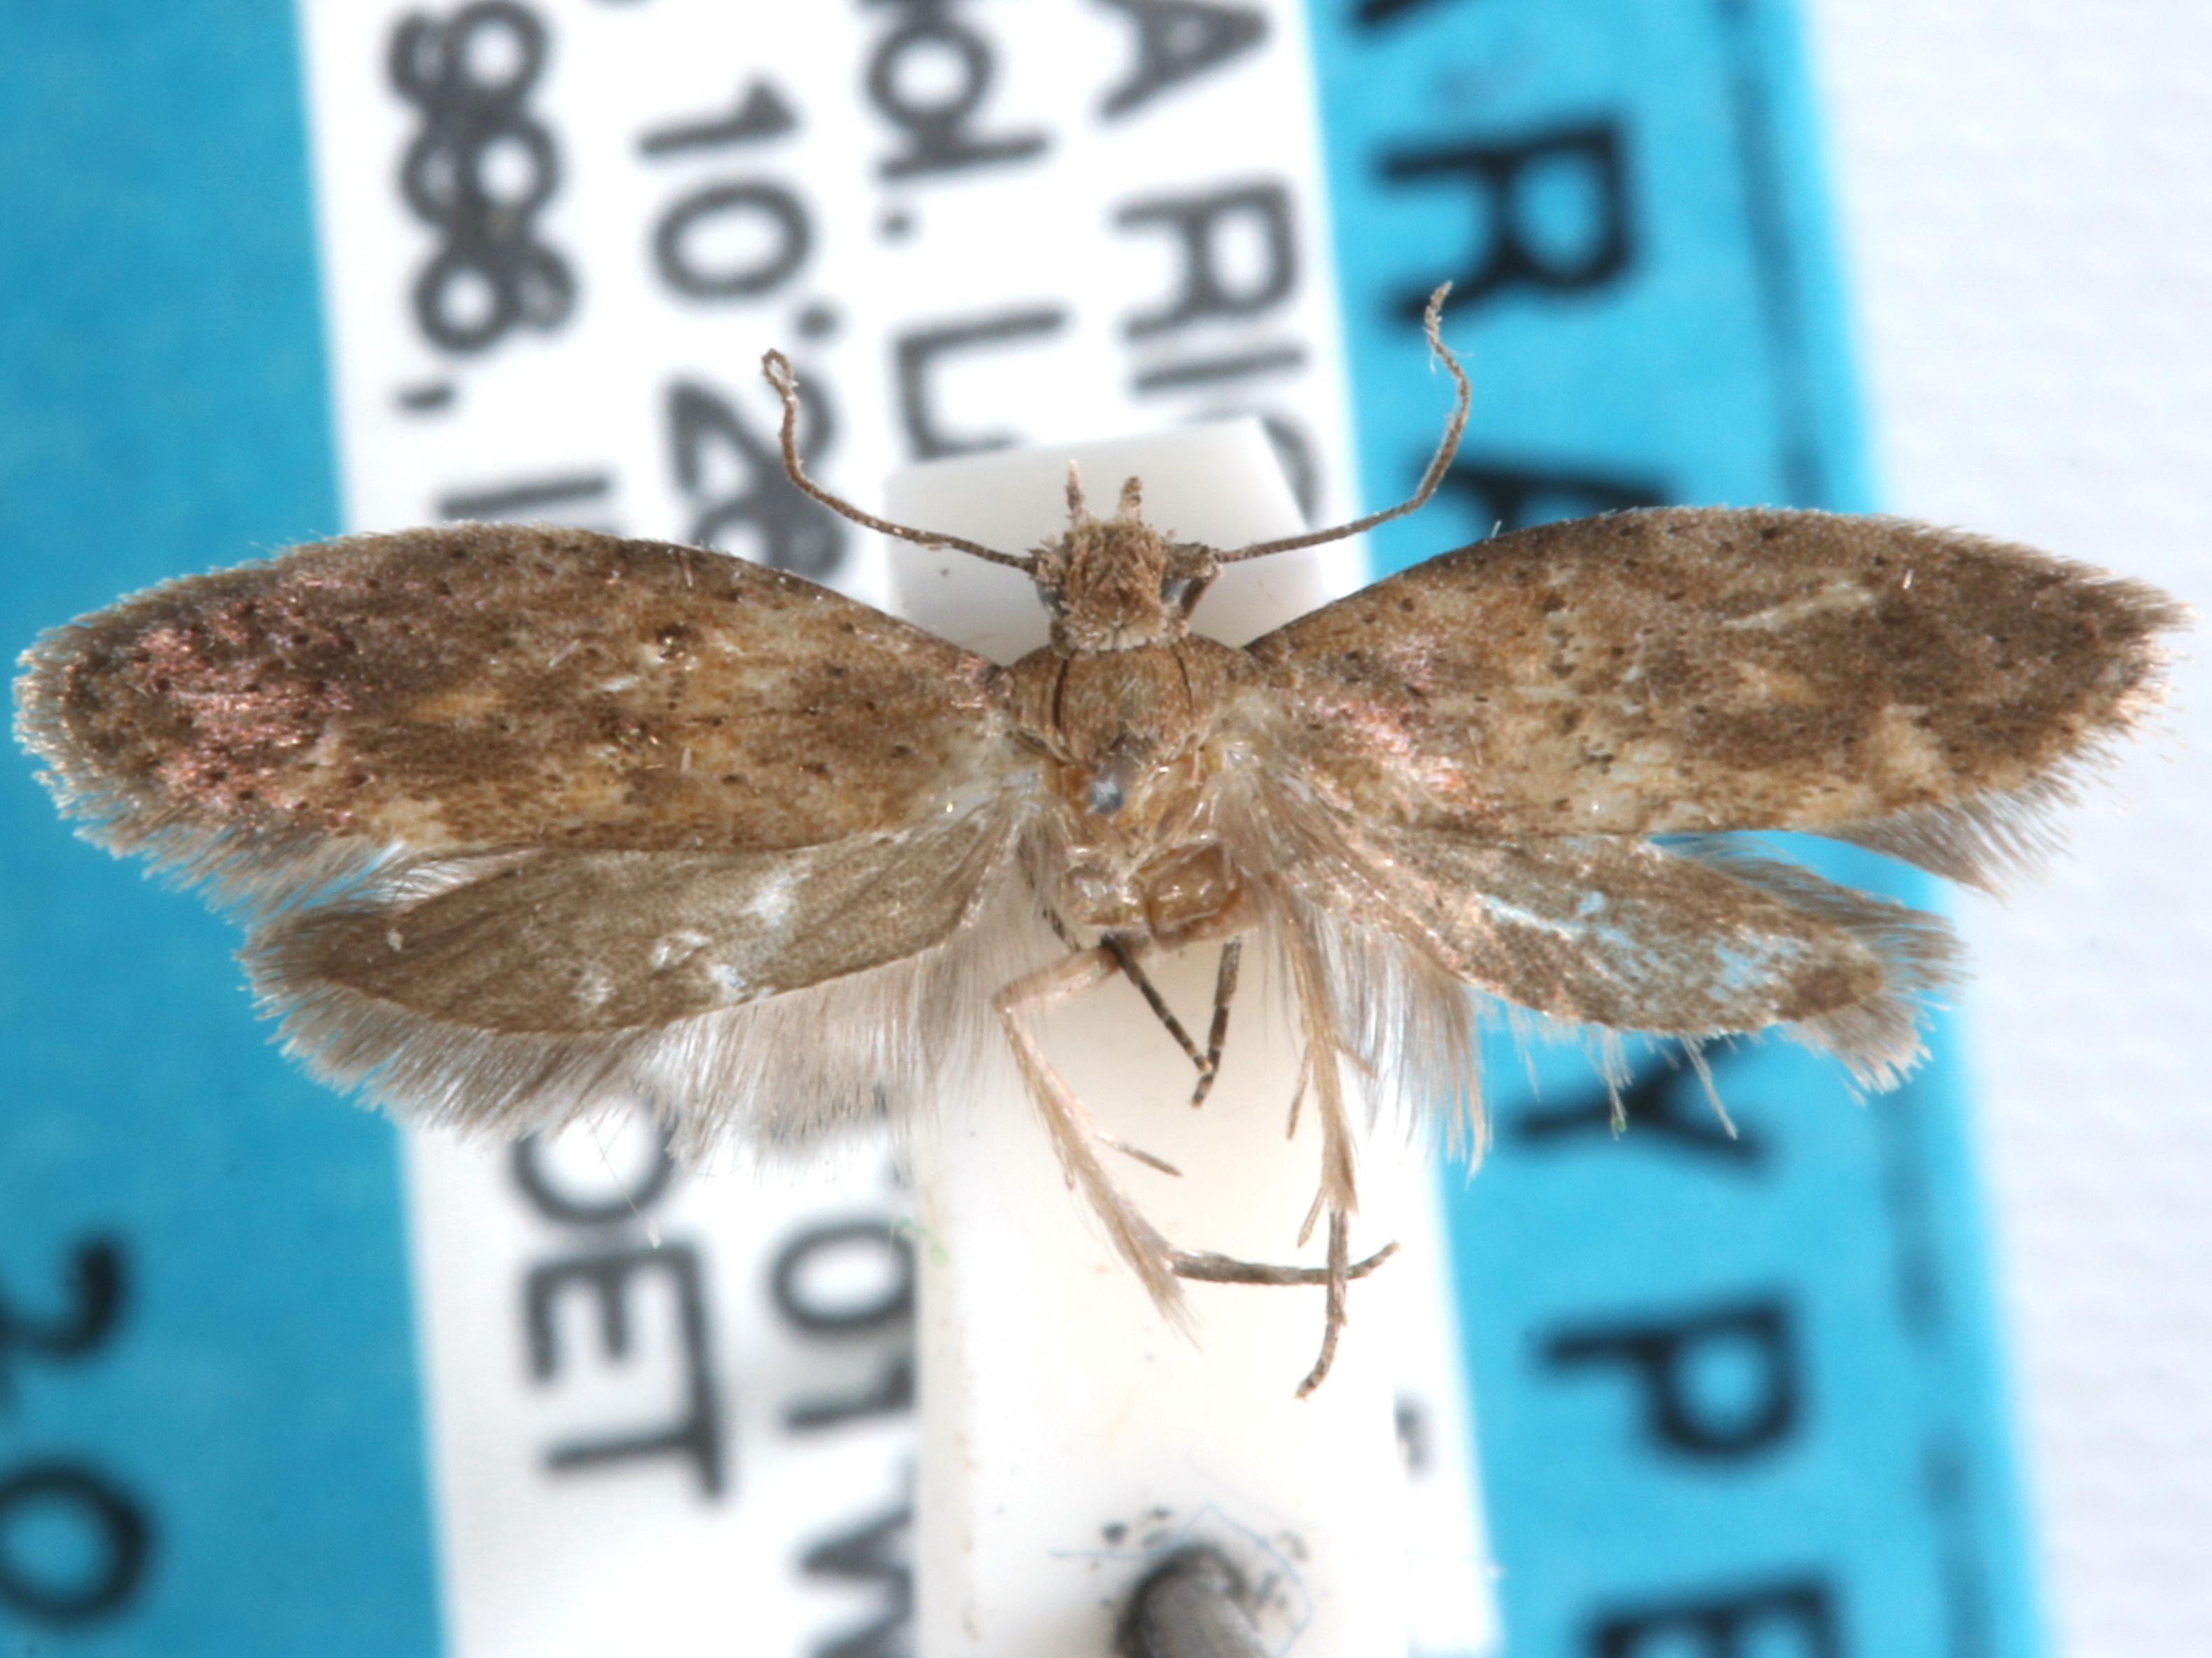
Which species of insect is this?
Spiladarcha tuberculata
